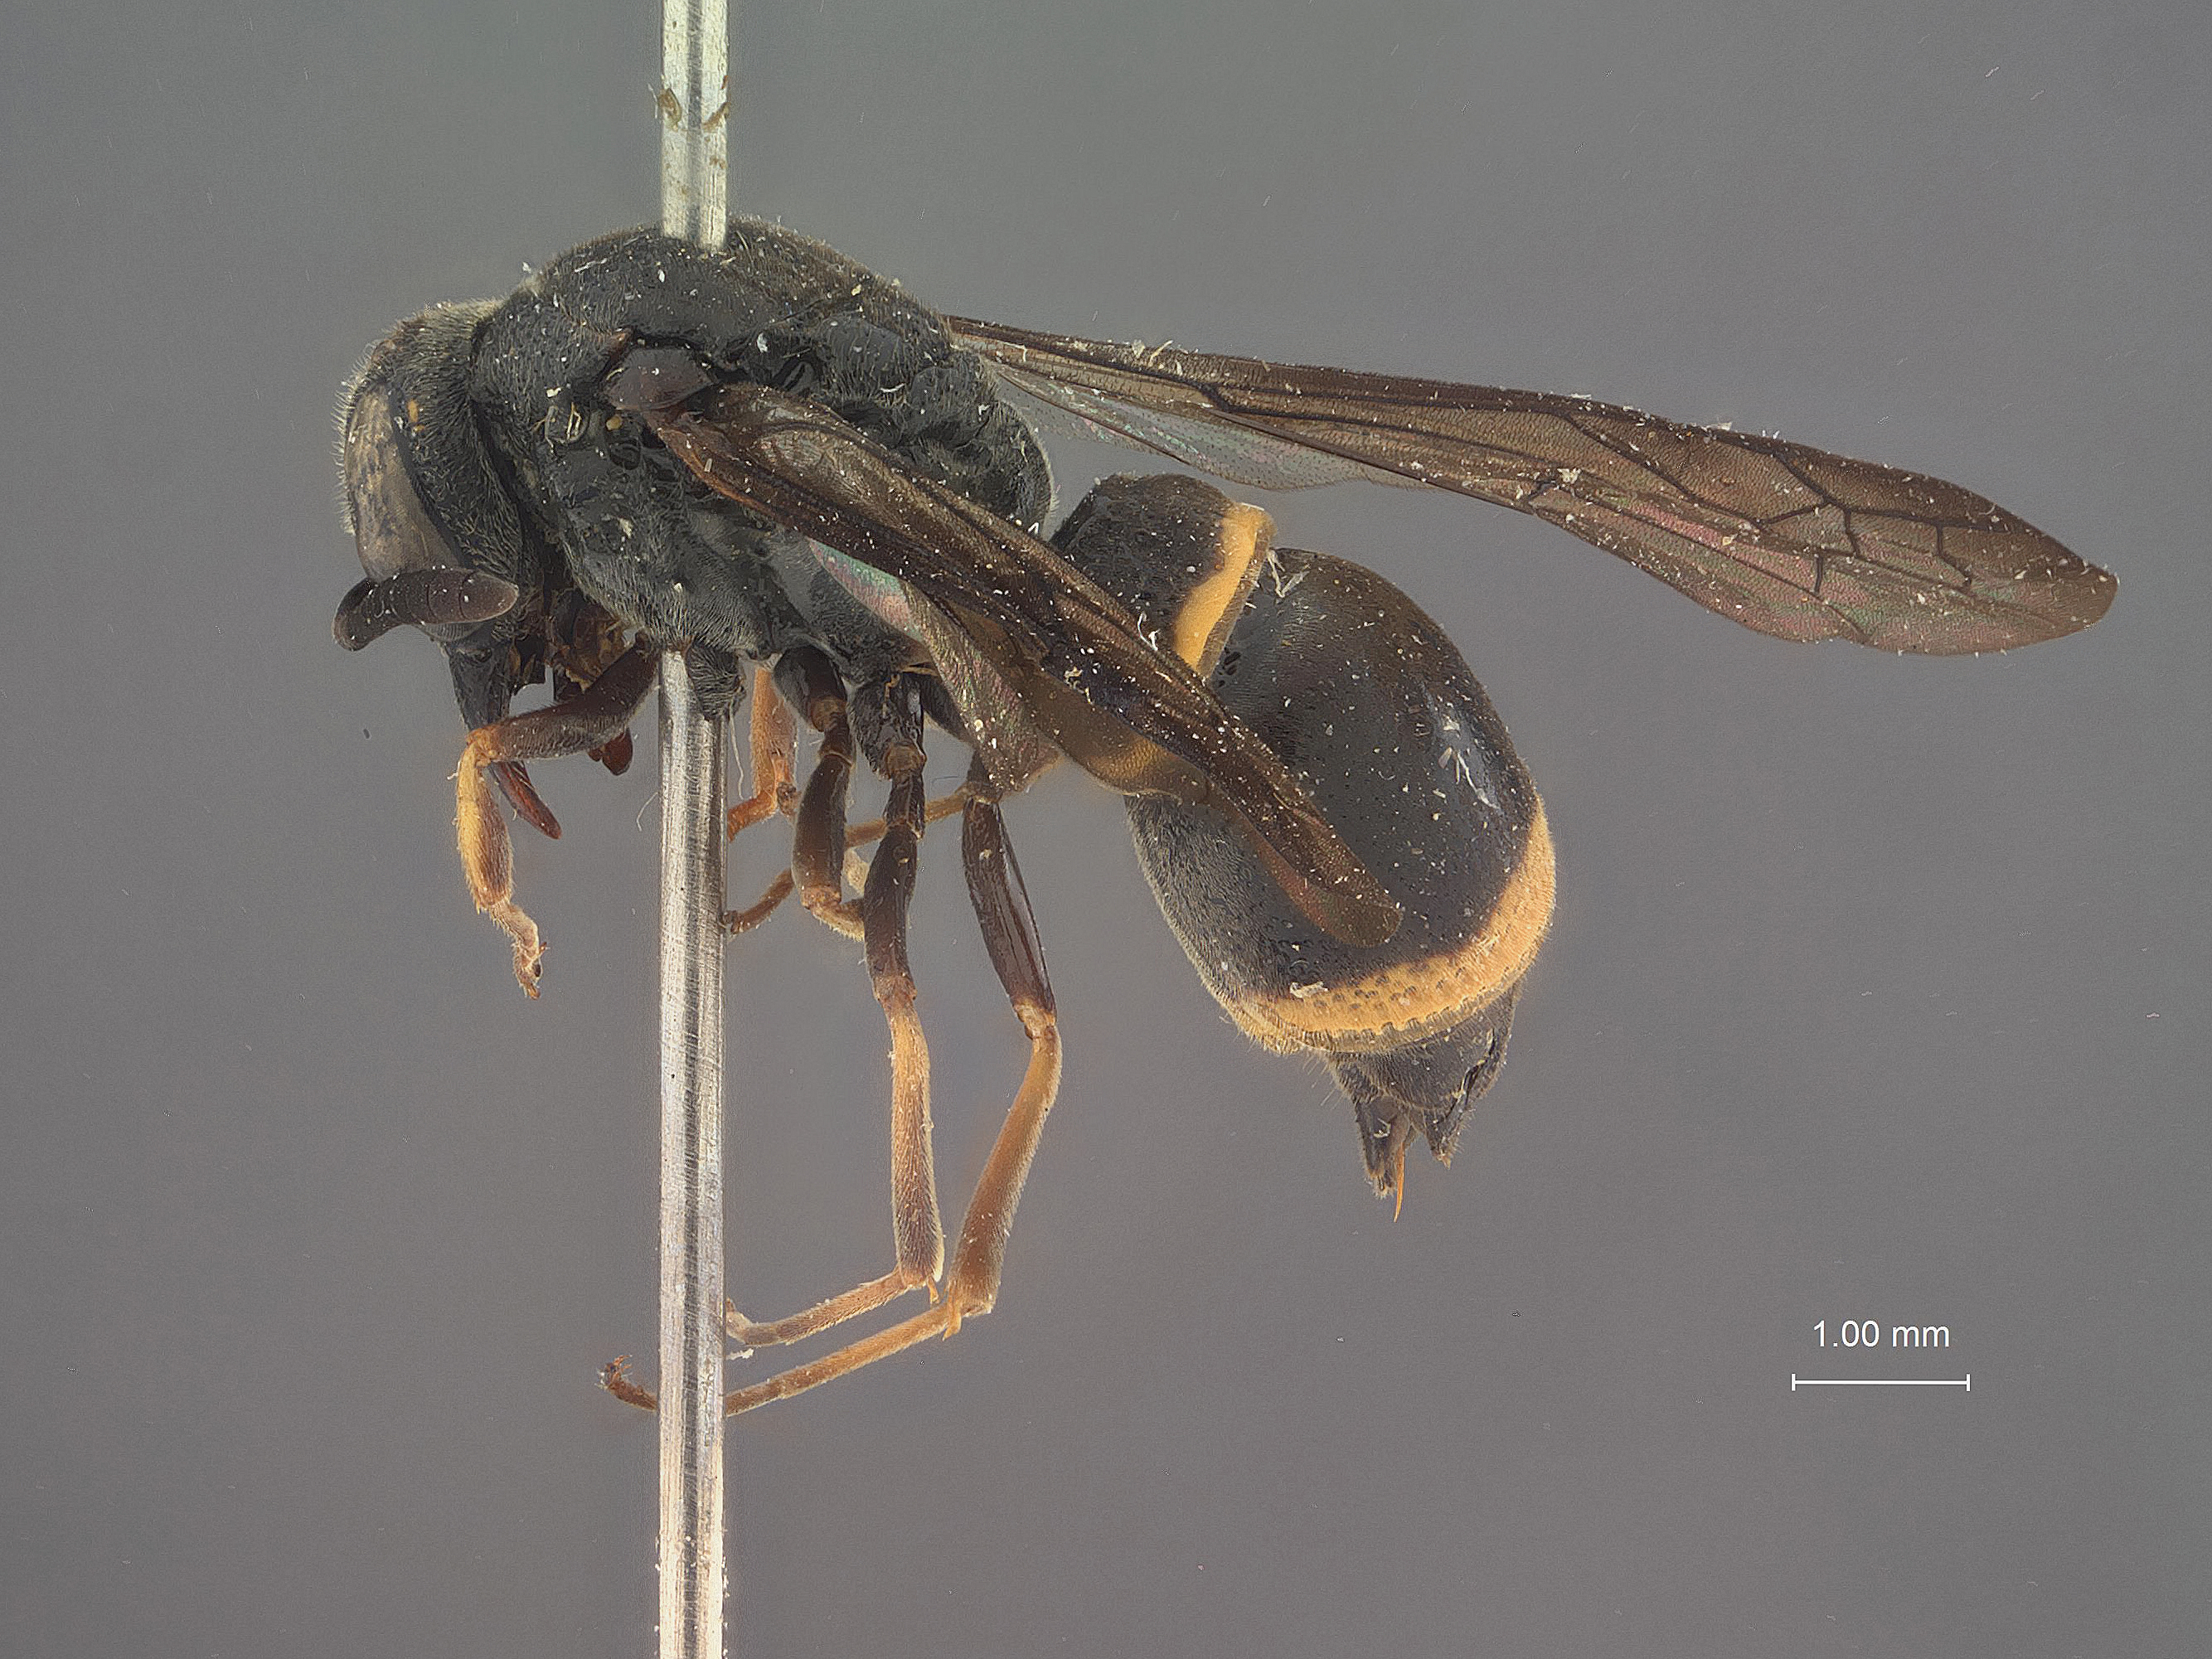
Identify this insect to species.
Symmorphus alkimus
